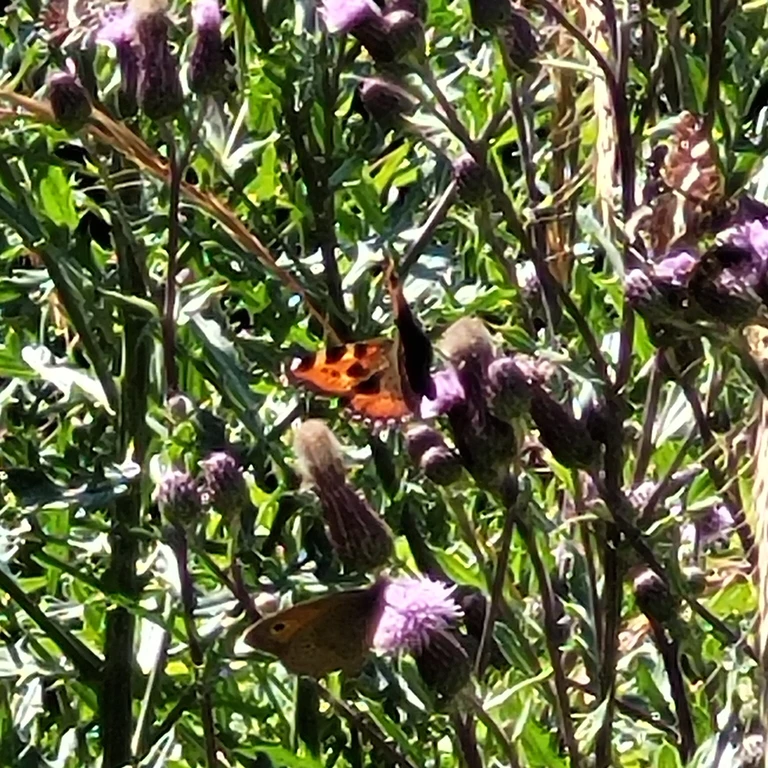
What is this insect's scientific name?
Aglais urticae
